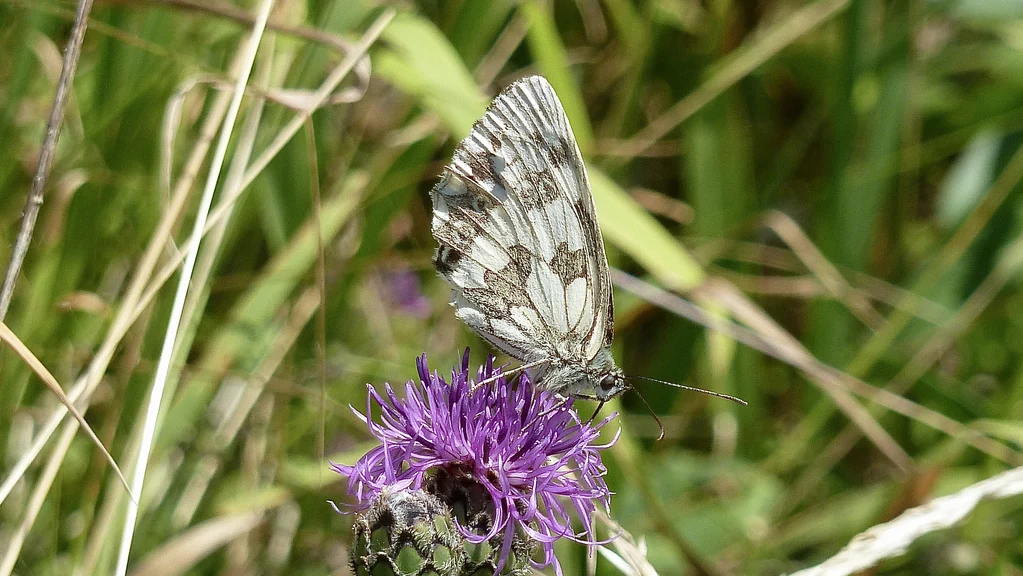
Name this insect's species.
Melanargia galathea
